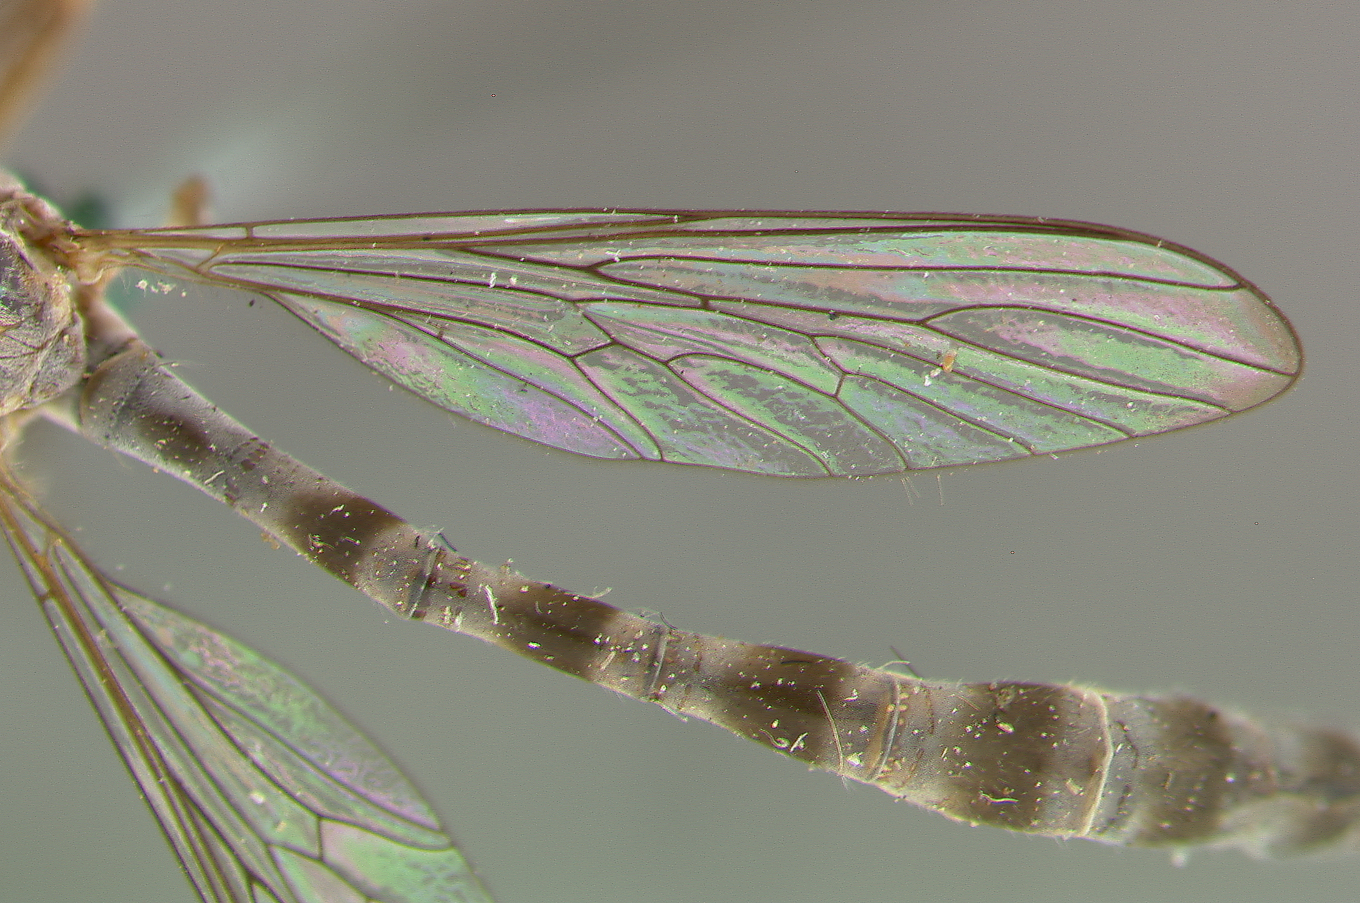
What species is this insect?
Leptogaster virgatus
